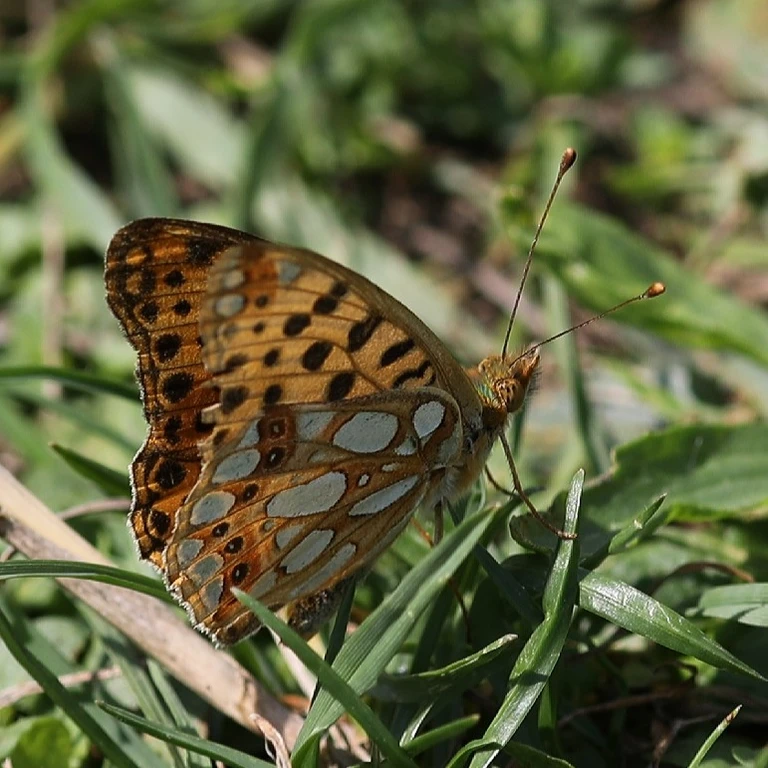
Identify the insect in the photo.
Issoria lathonia
